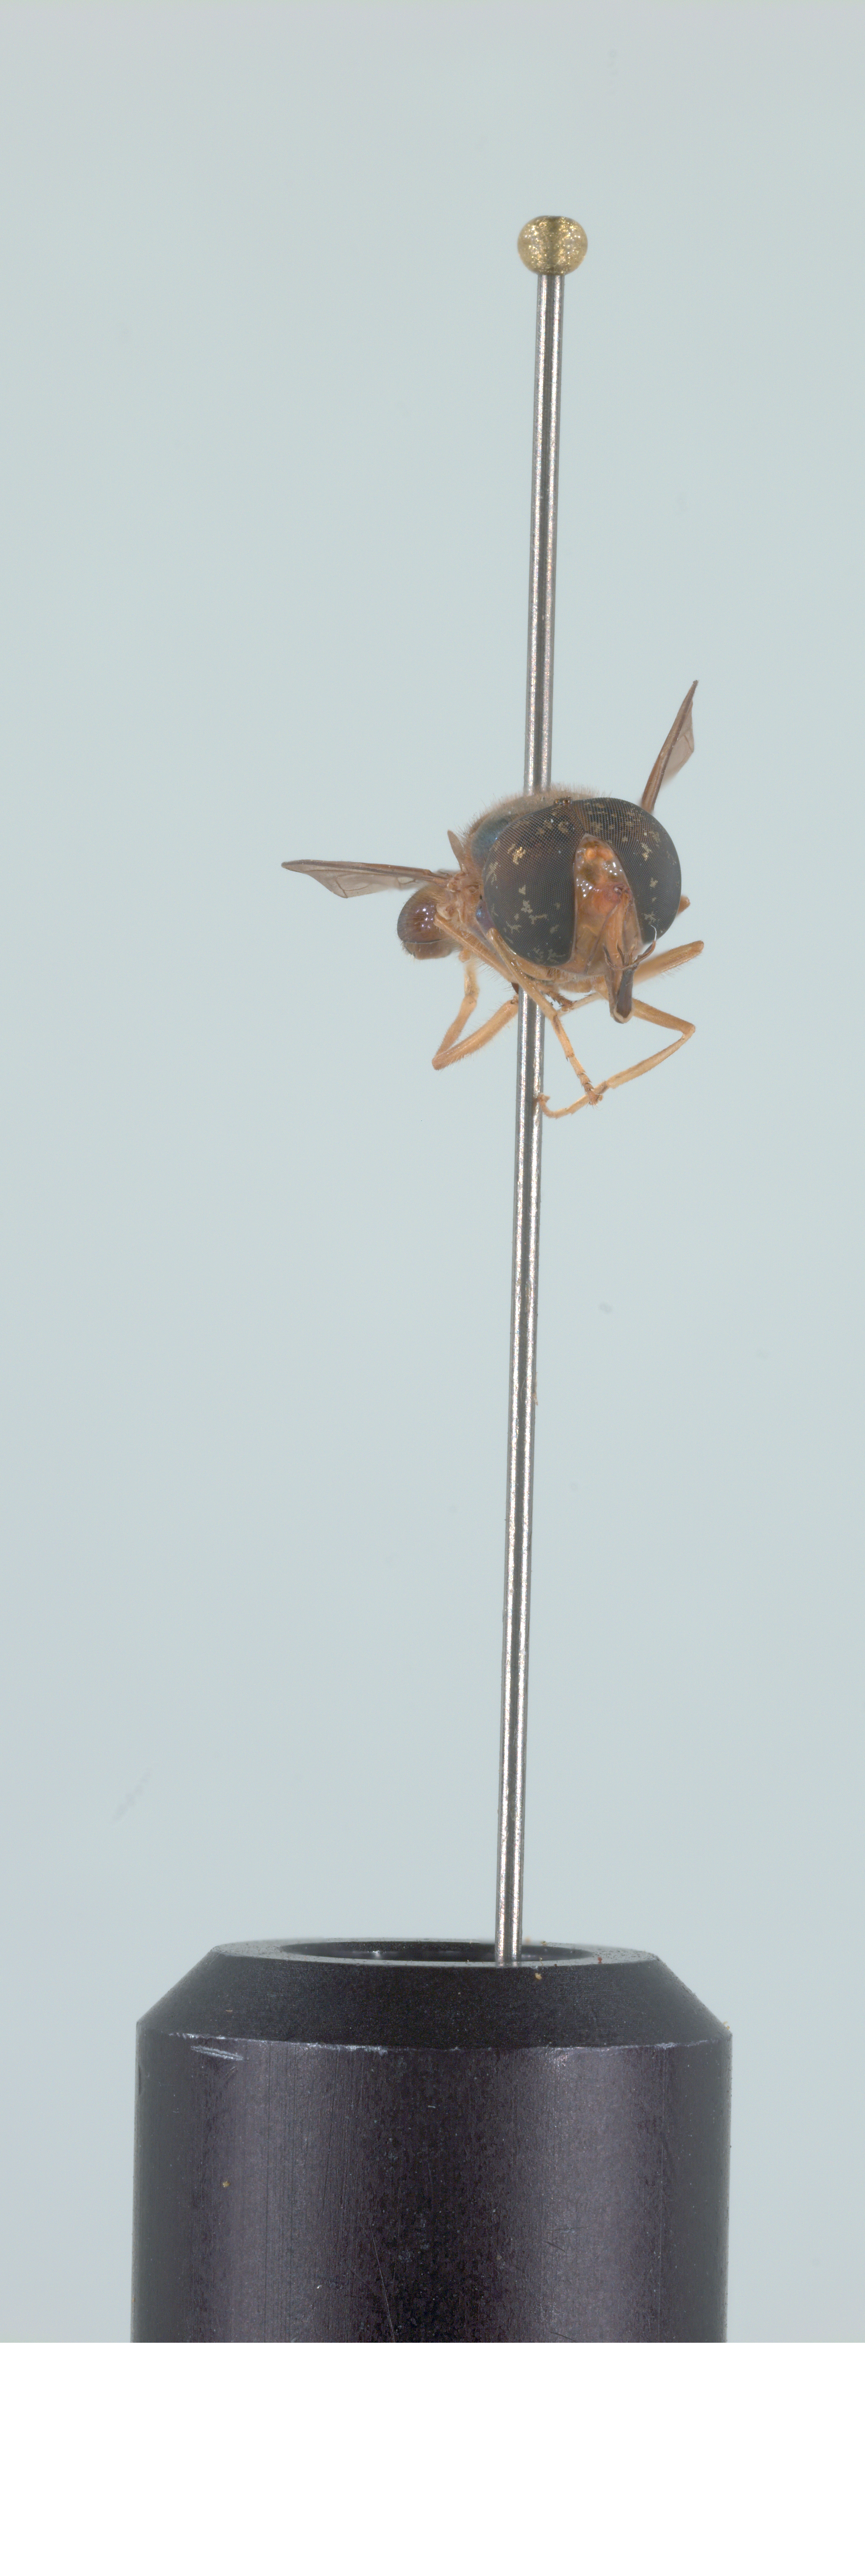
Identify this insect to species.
Rhingia caerulescens
